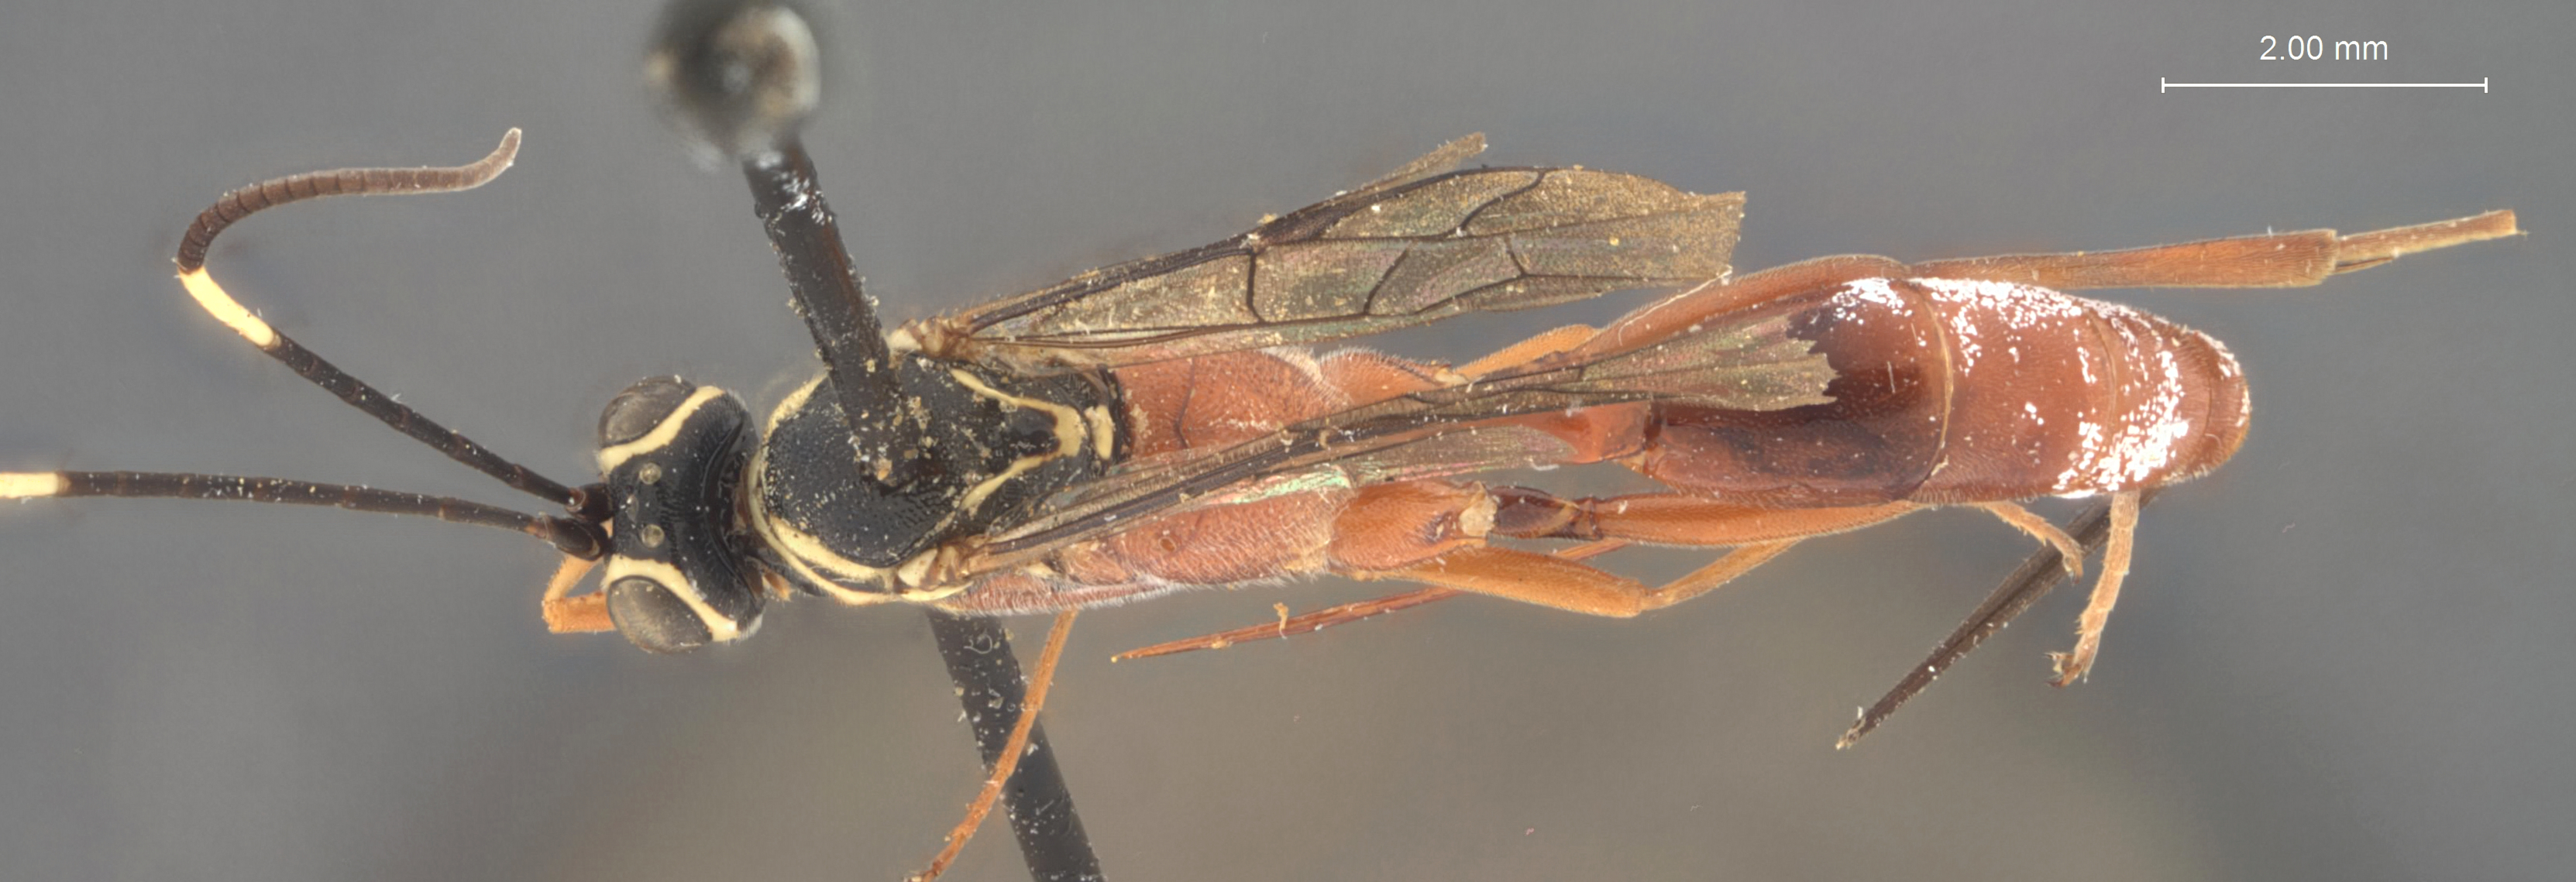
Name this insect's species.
Mesostenus sicarius
